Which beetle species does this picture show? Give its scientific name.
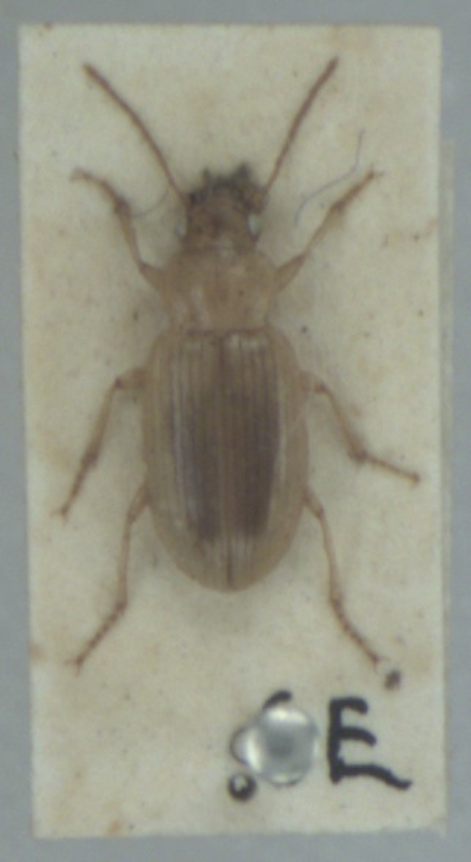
Dicheirotrichus obsoletus
